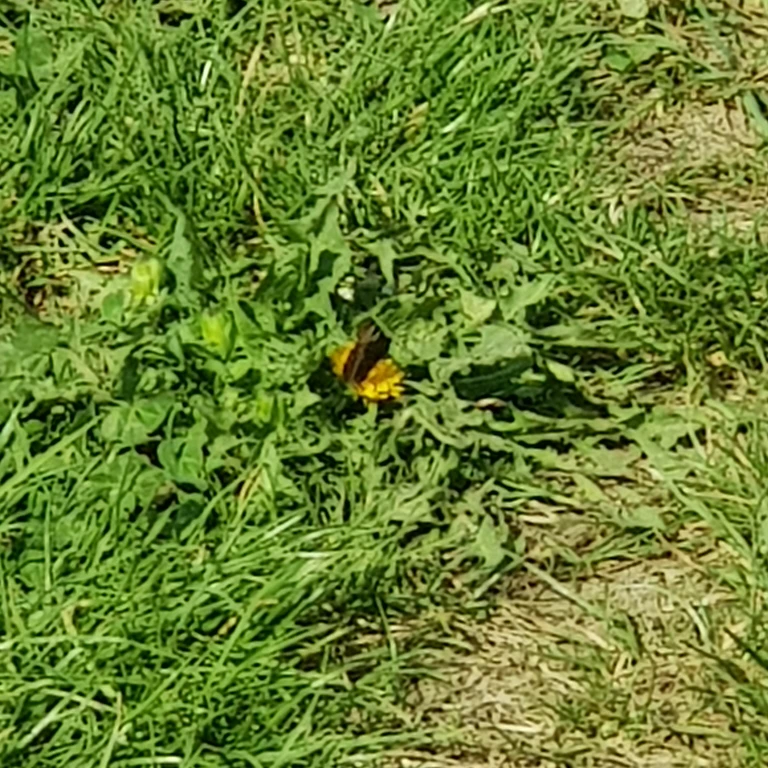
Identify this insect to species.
Aglais urticae
